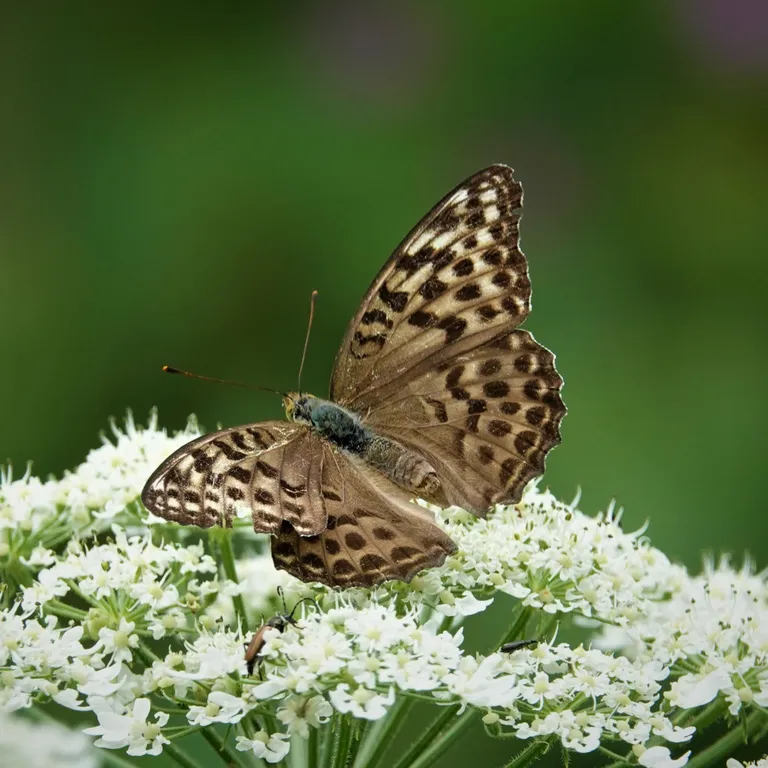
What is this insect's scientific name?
Argynnis paphia
